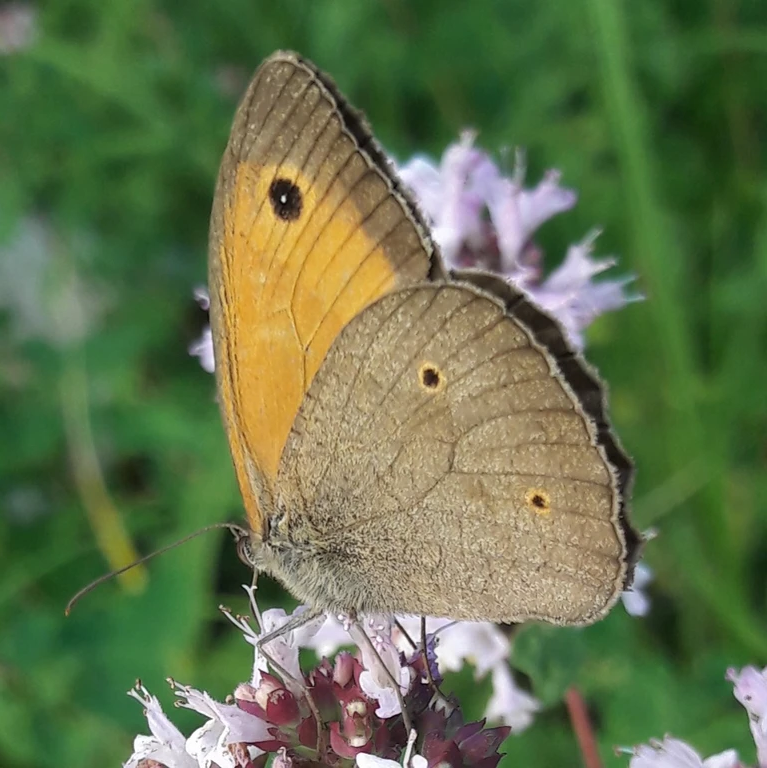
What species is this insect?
Maniola jurtina
